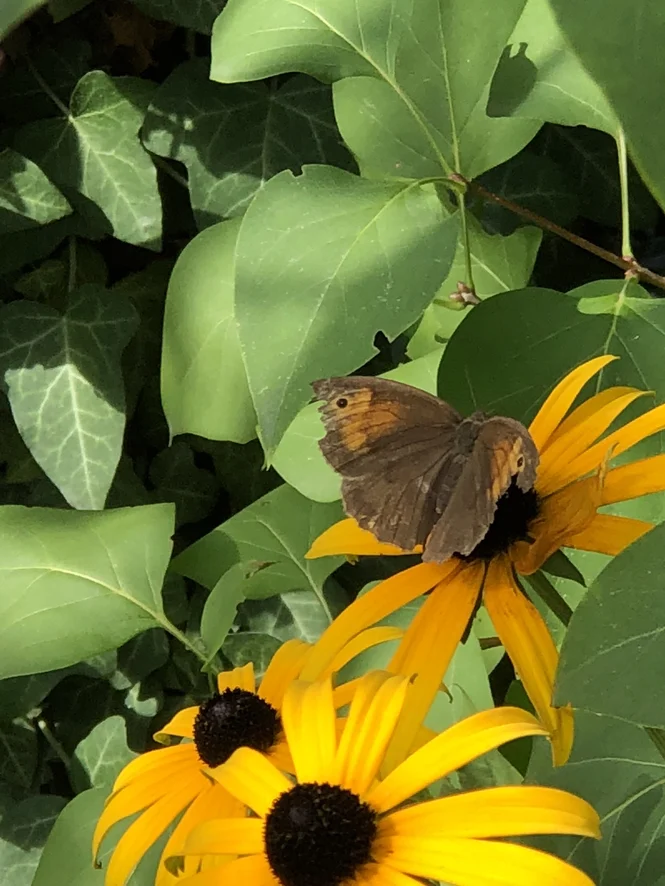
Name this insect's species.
Maniola jurtina
